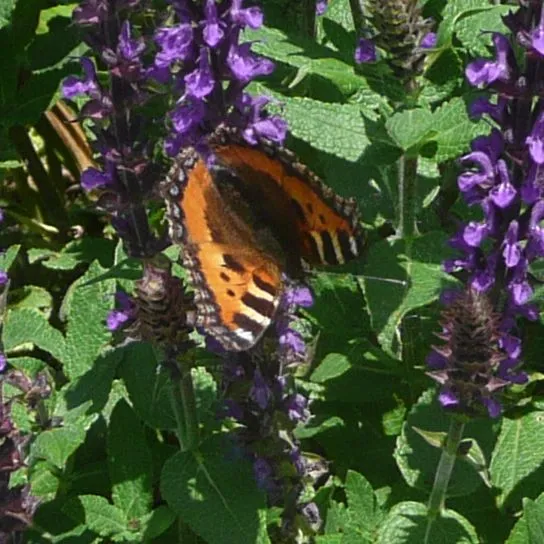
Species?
Aglais urticae
